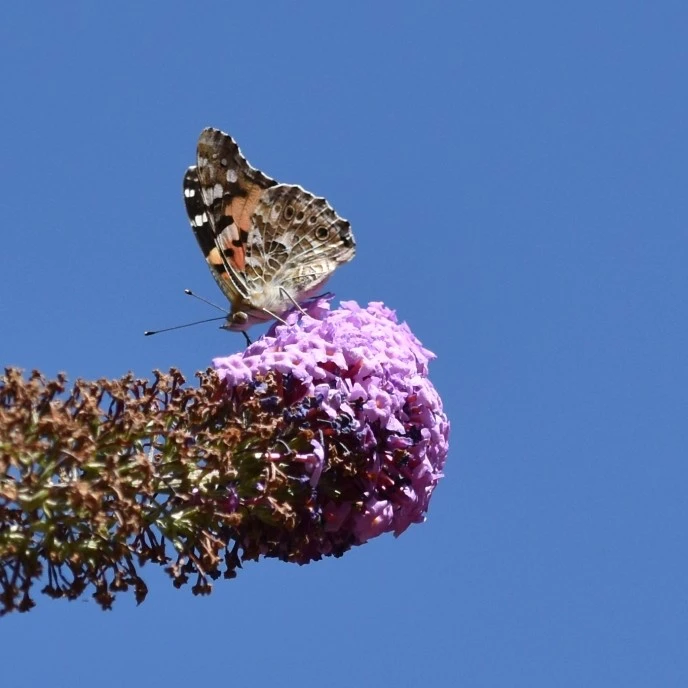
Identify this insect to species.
Vanessa cardui
